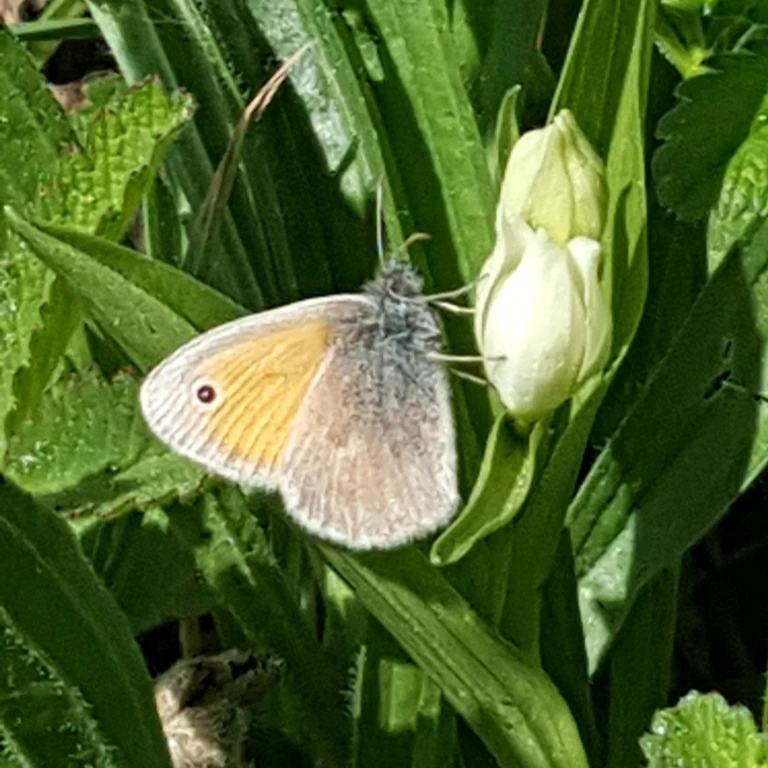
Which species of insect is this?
Coenonympha pamphilus
